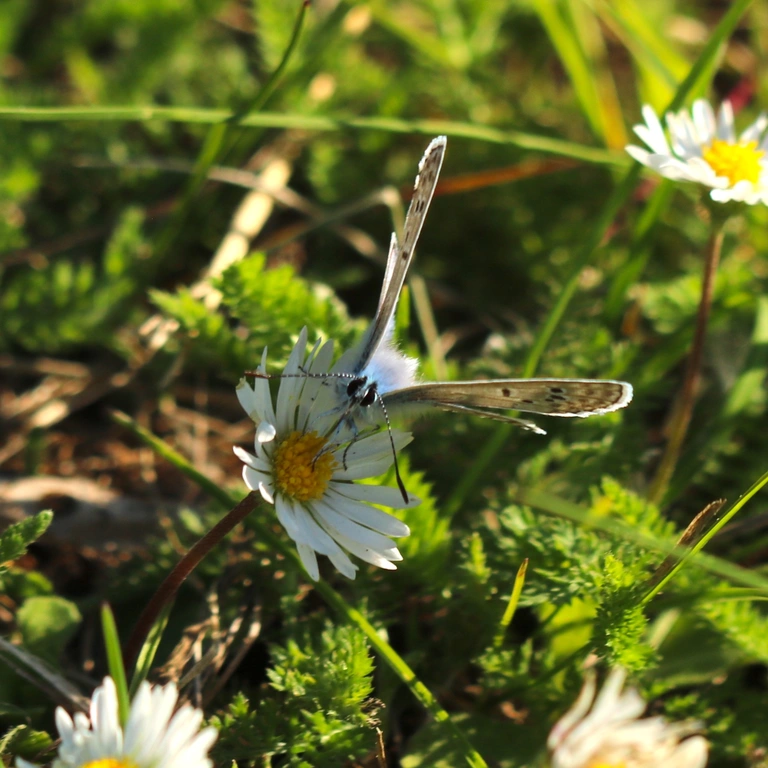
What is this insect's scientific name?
Polyommatus icarus
